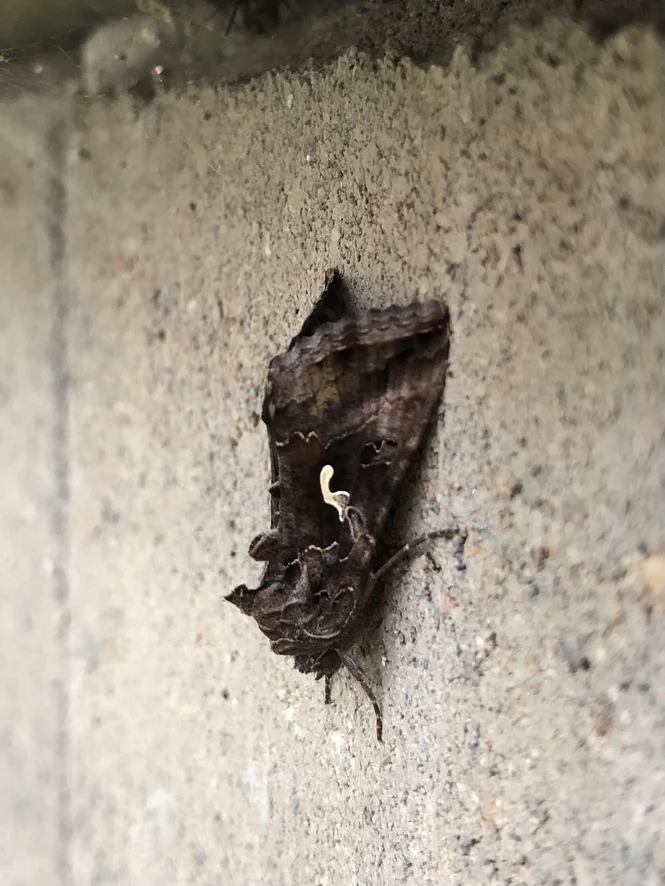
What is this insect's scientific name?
Autographa gamma
